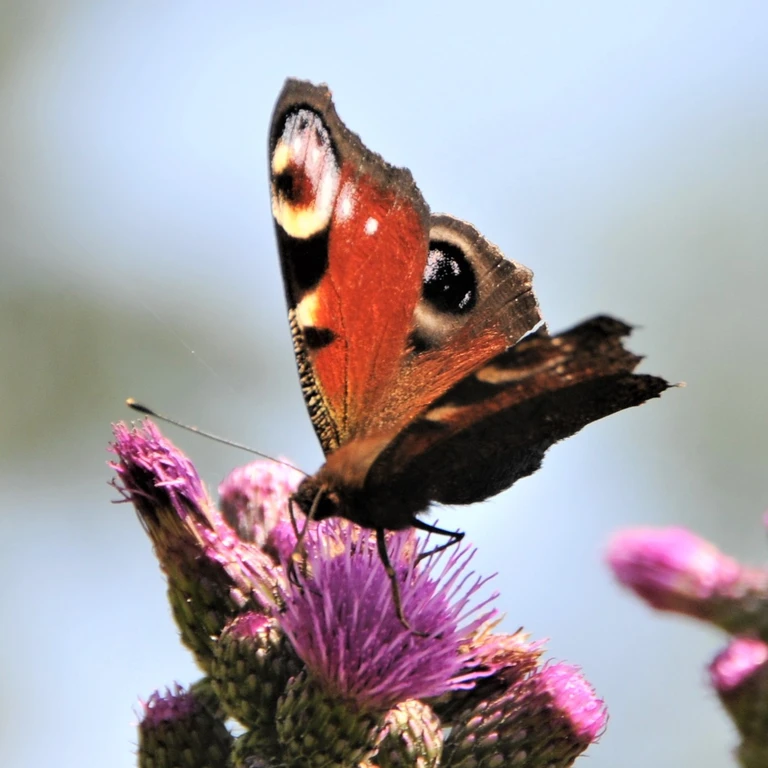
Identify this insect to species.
Aglais io
